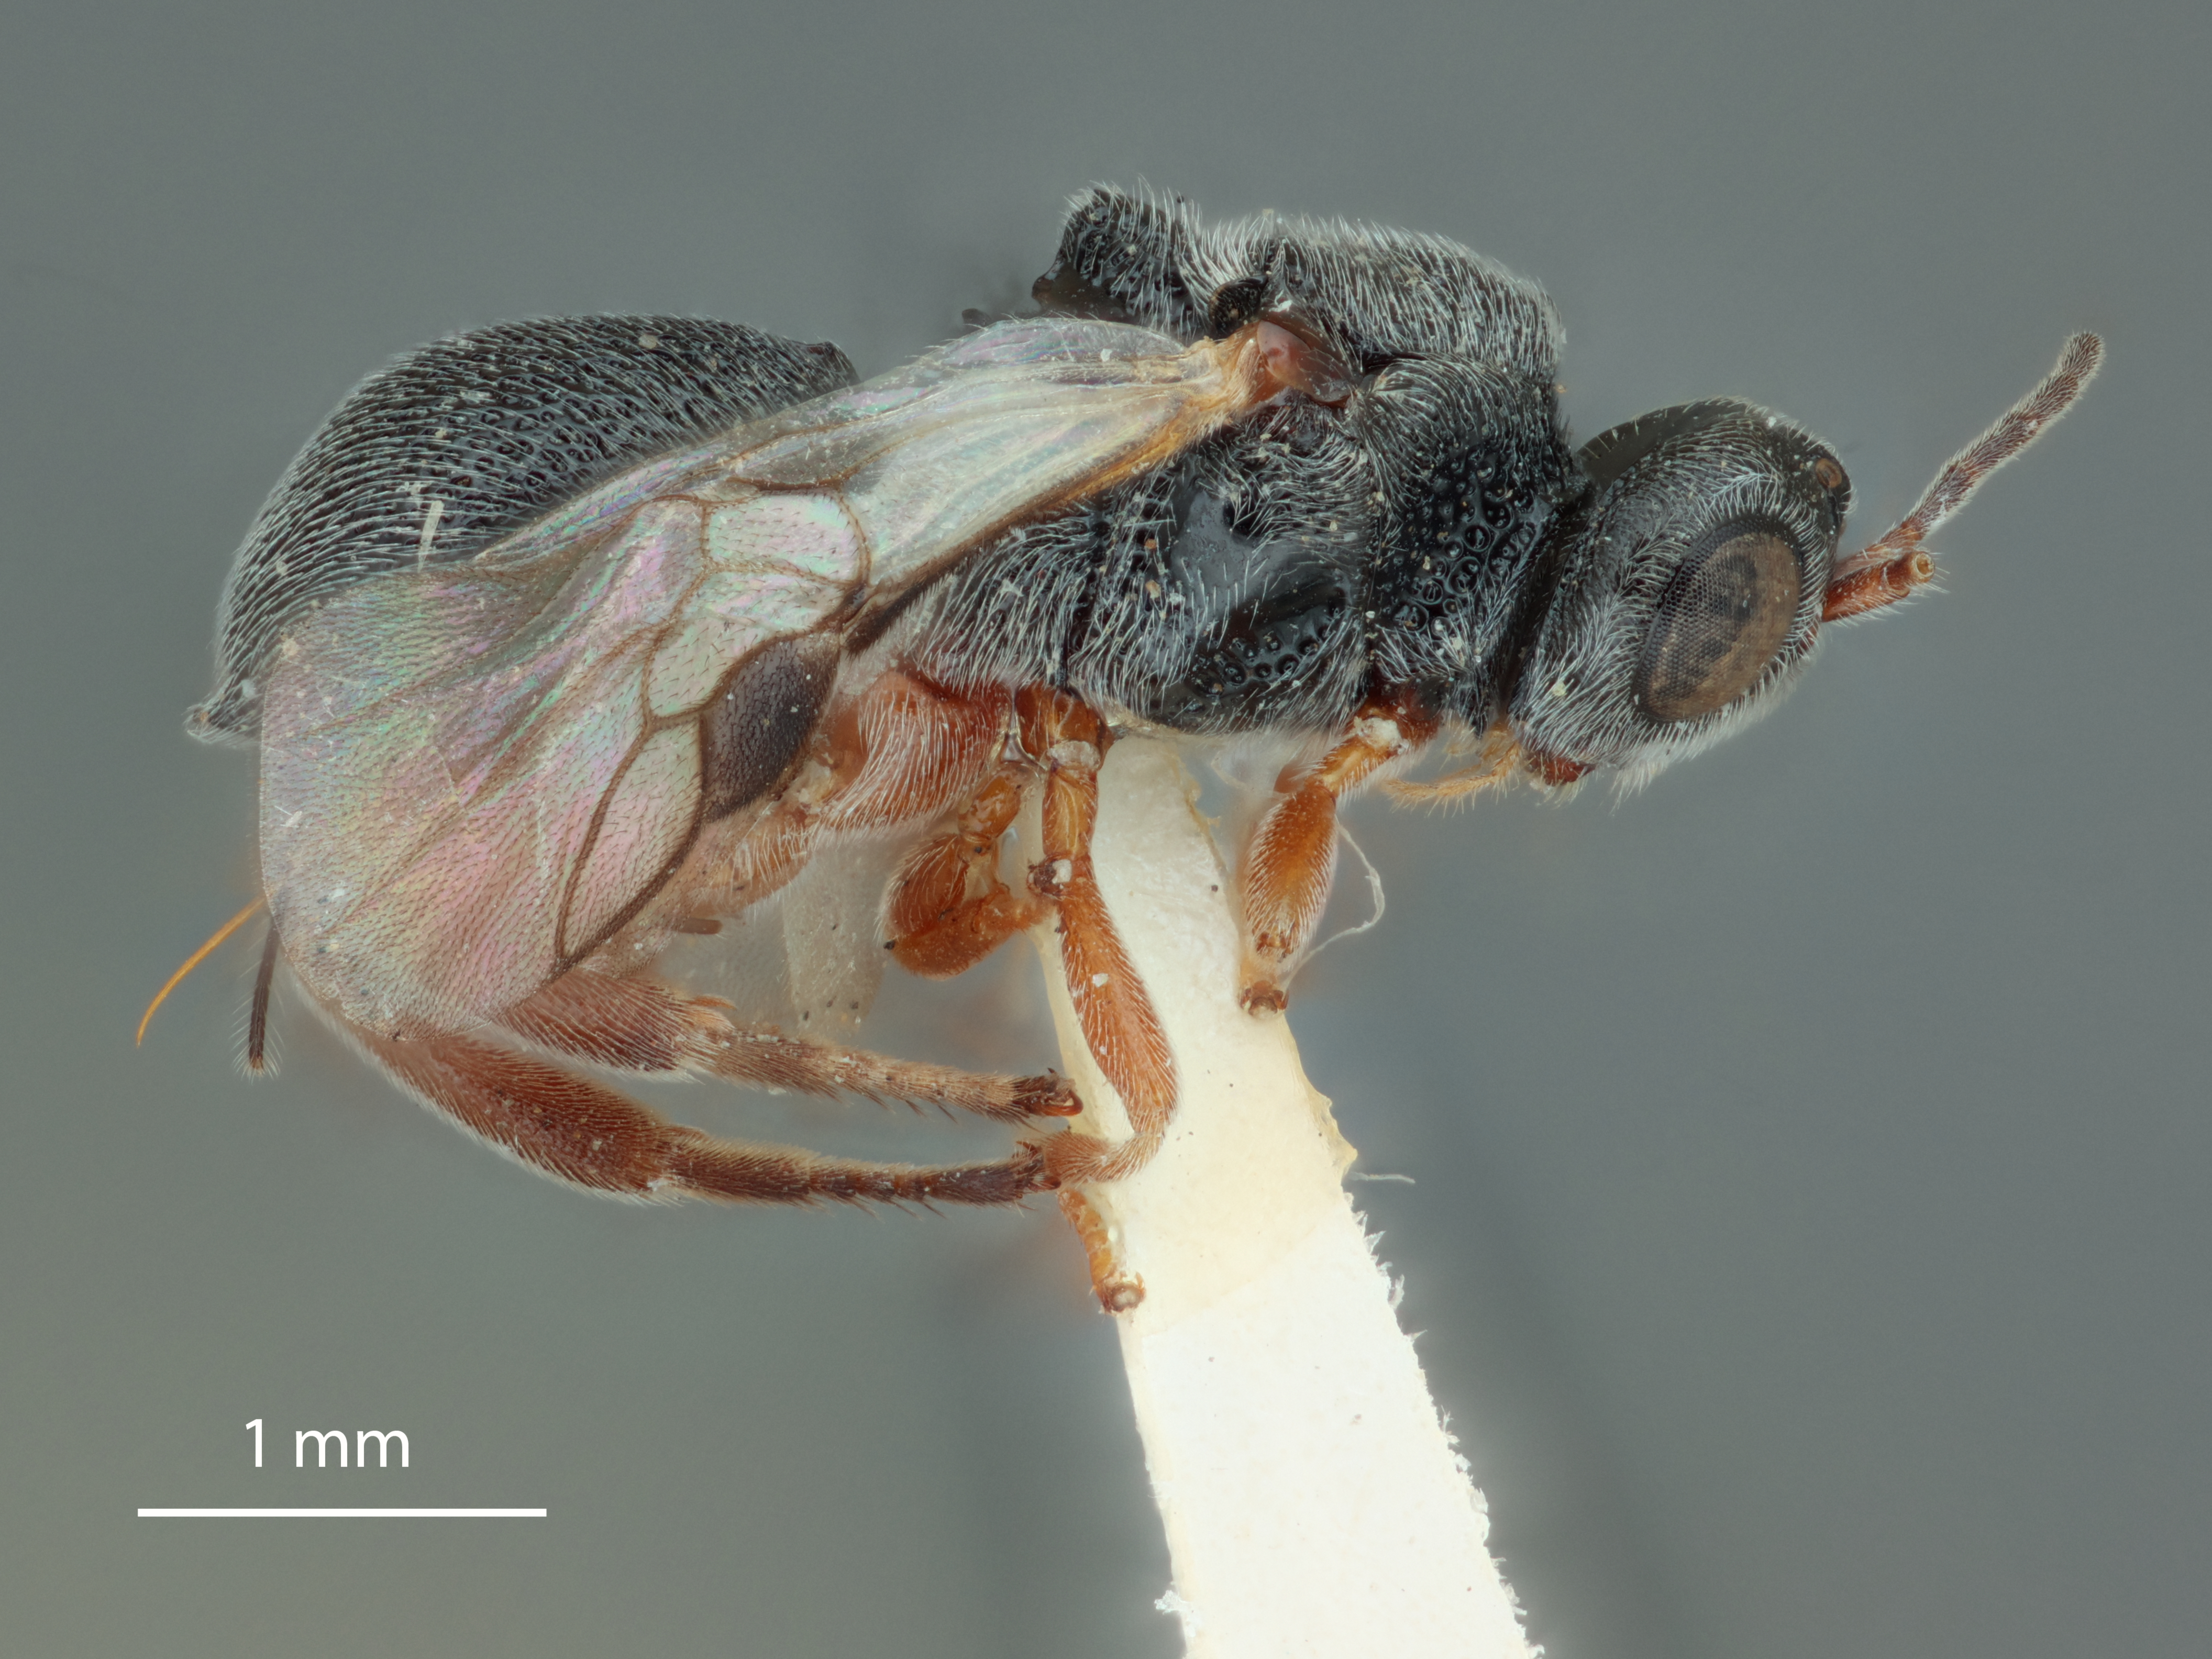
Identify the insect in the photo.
Urosigalphus islandicus
